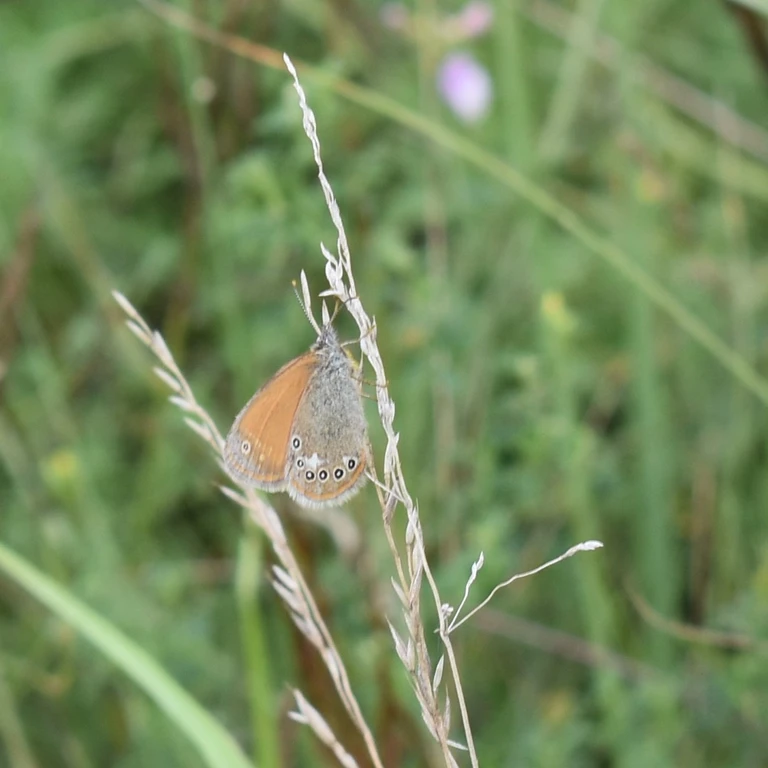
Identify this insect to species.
Coenonympha glycerion (also Coenonympha iphis)
